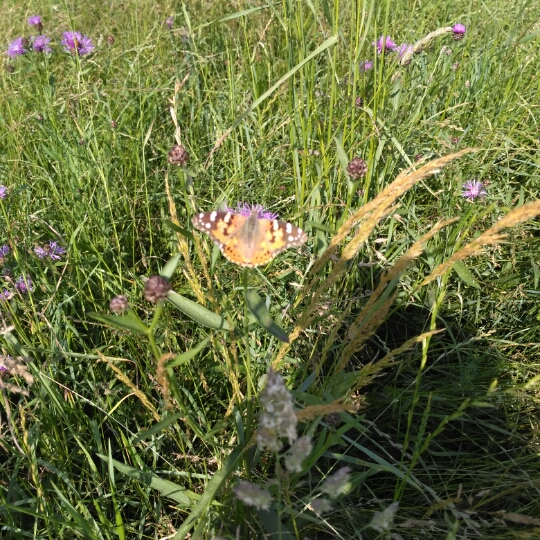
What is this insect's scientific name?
Vanessa cardui
